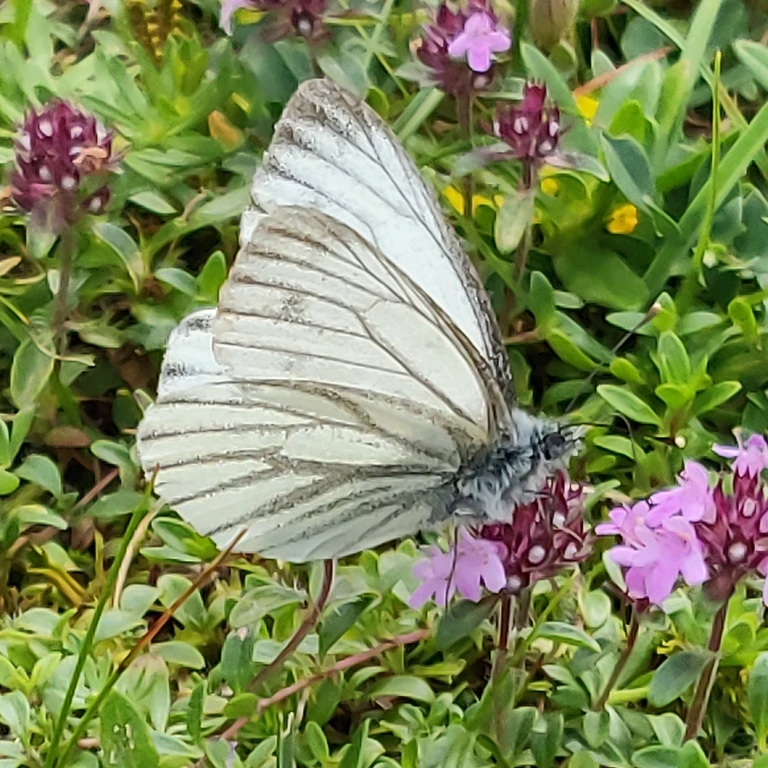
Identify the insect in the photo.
Pieris bryoniae
